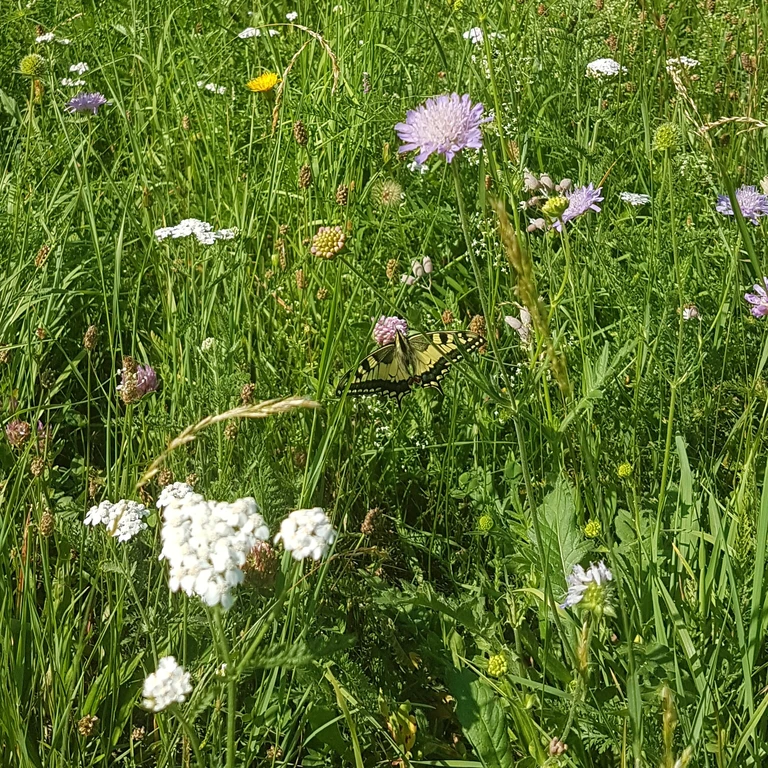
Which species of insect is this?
Papilio machaon
